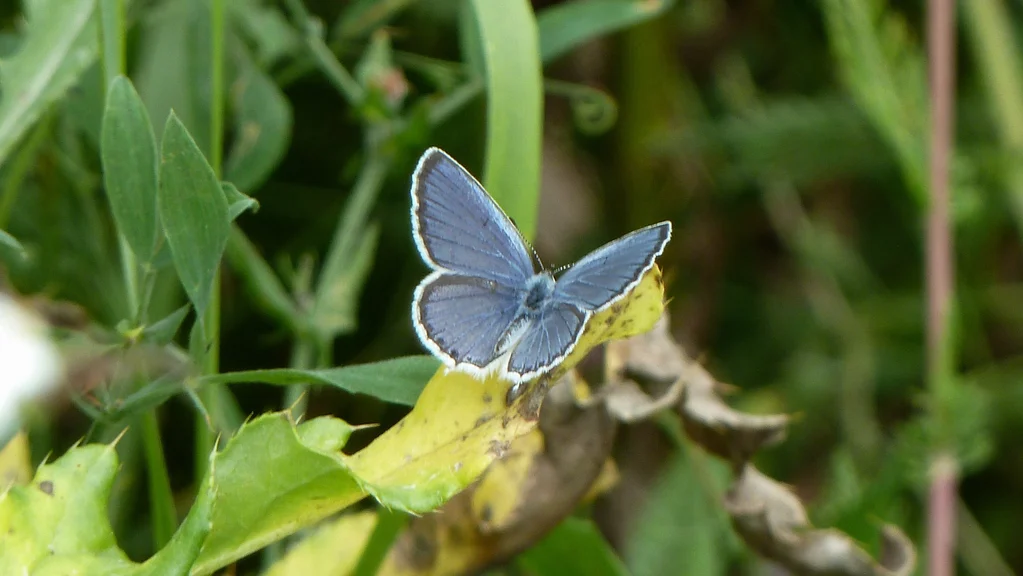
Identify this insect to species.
Cupido argiades (also Elkalyce argiades)
